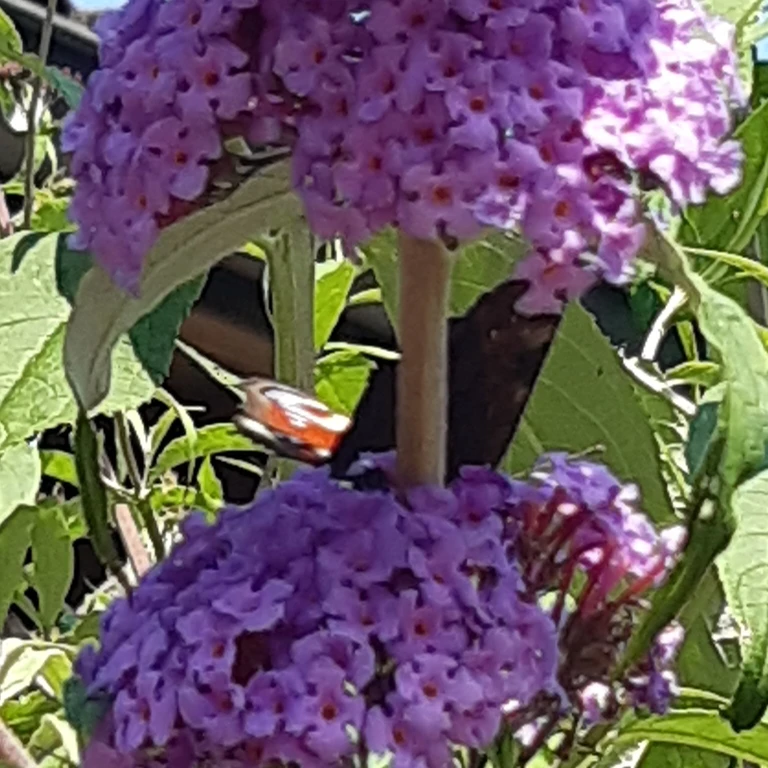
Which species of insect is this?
Aglais io
